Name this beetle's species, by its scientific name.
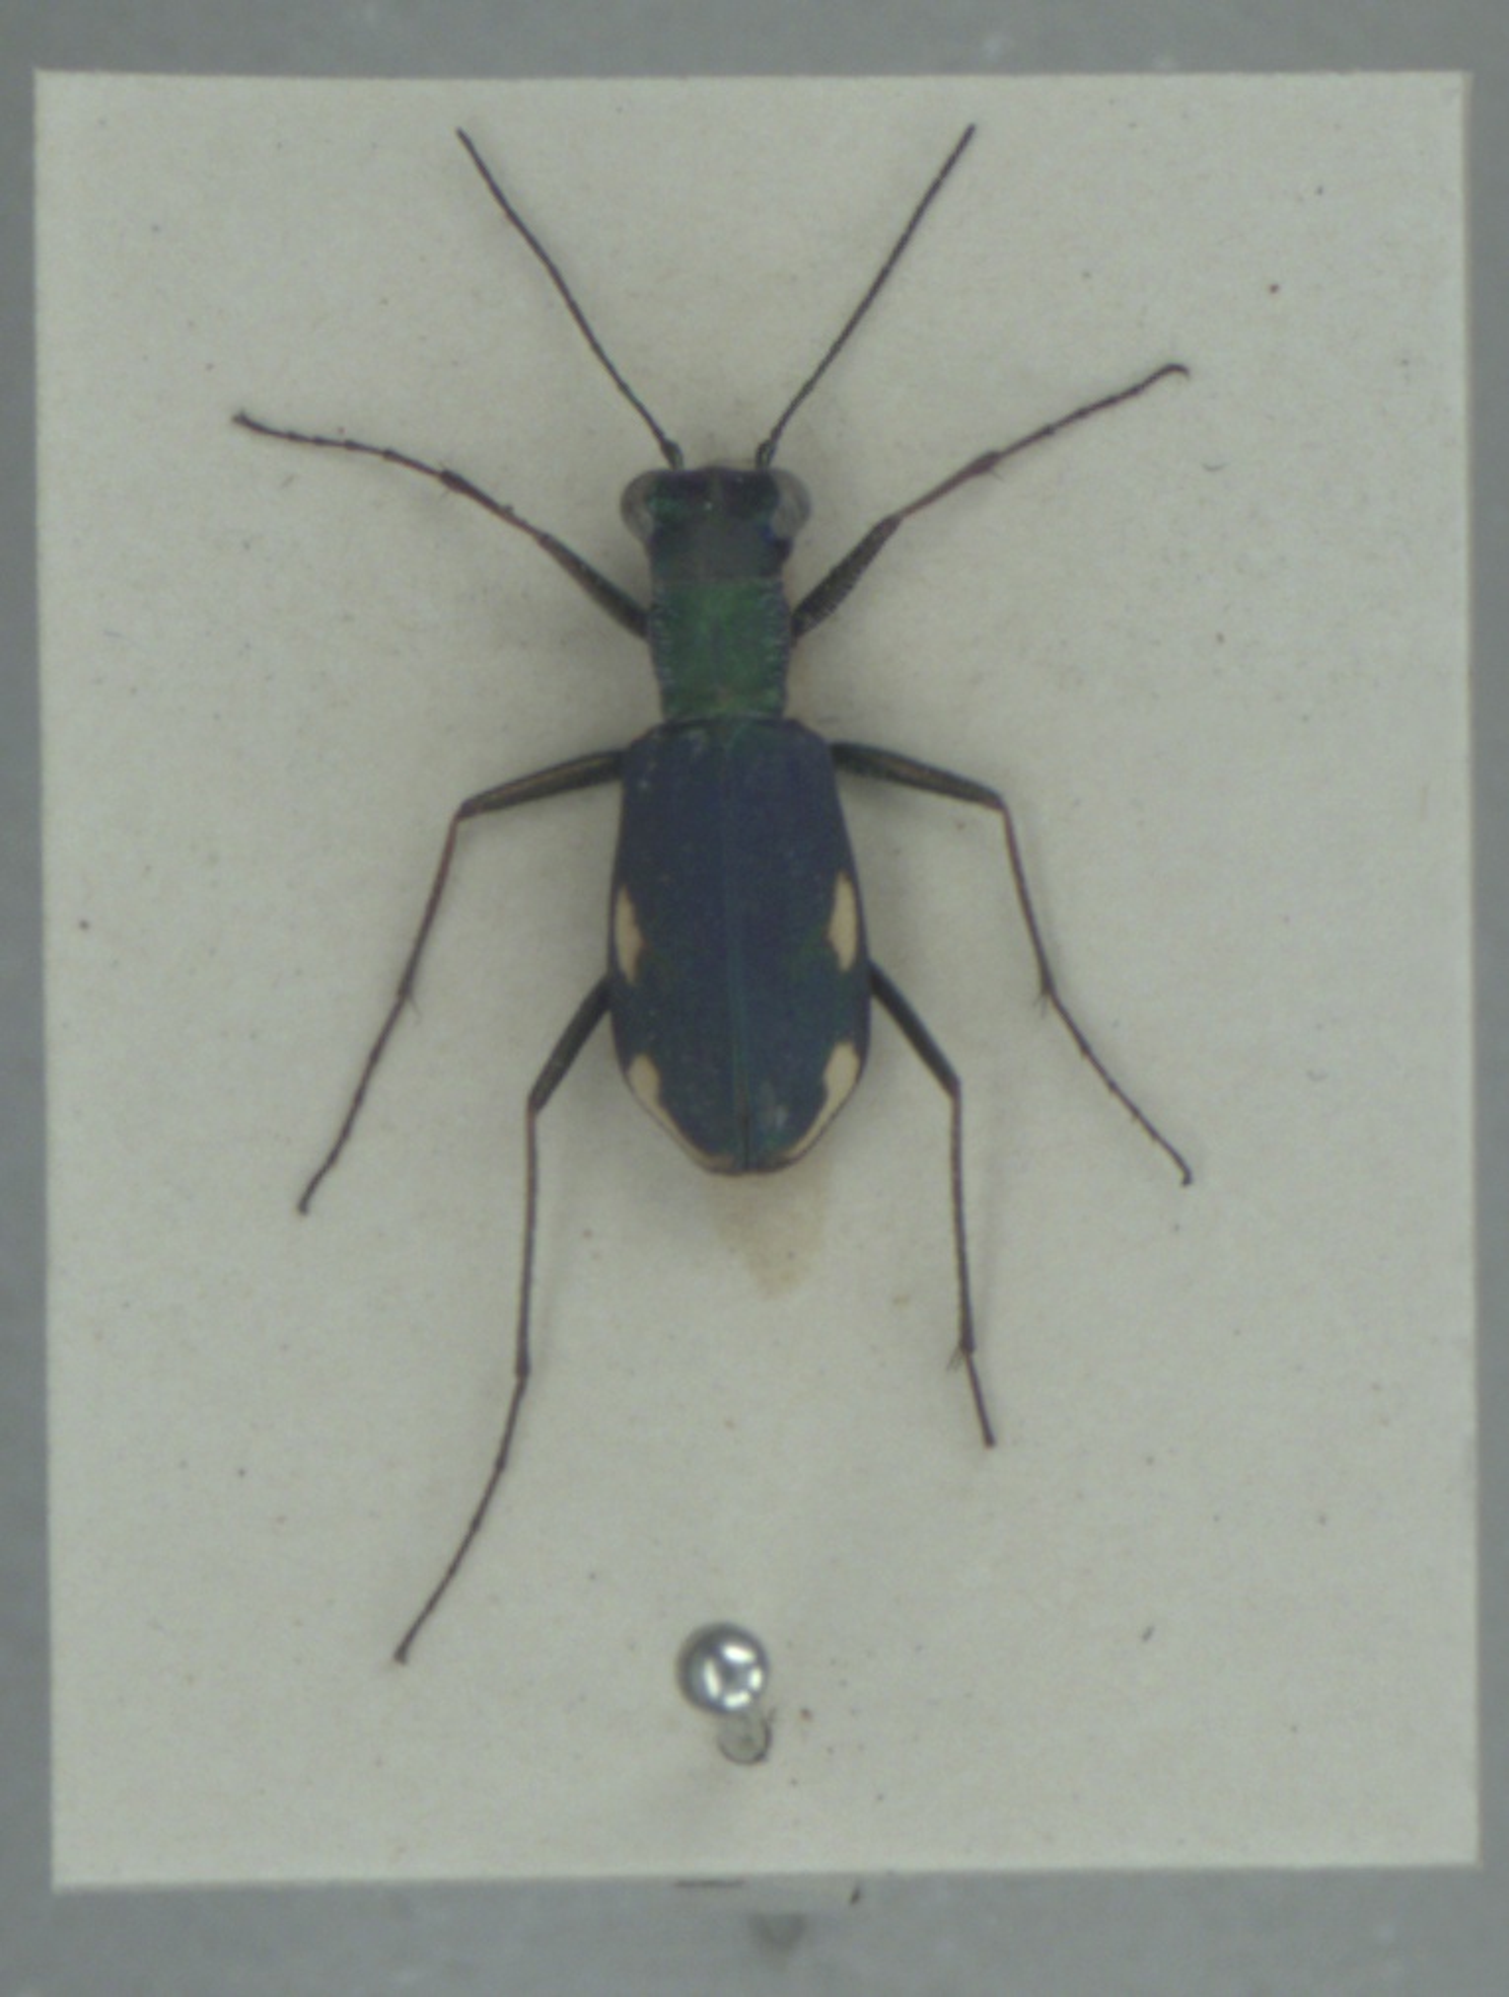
Cylindera germanica
